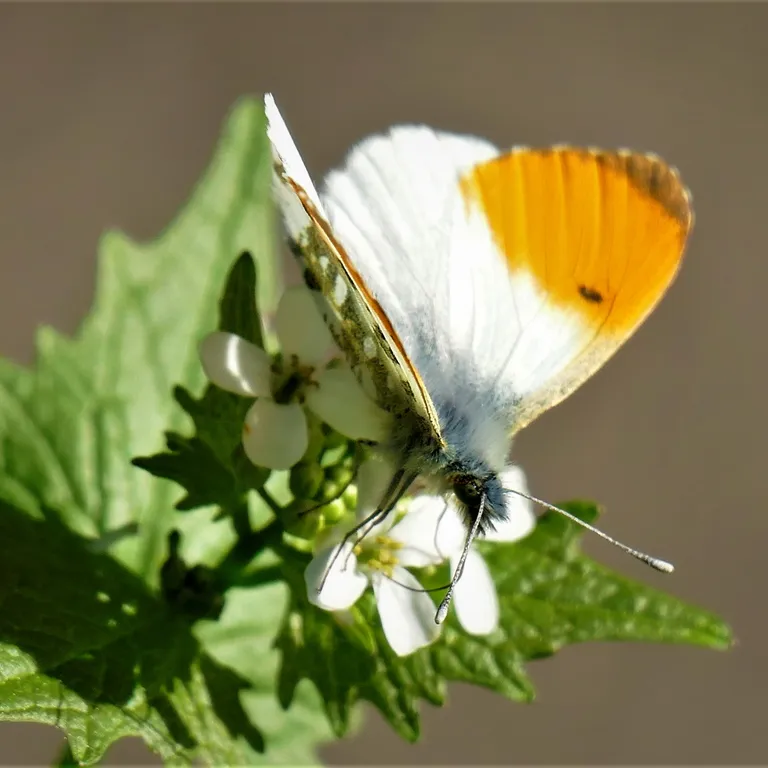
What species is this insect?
Anthocharis cardamines
